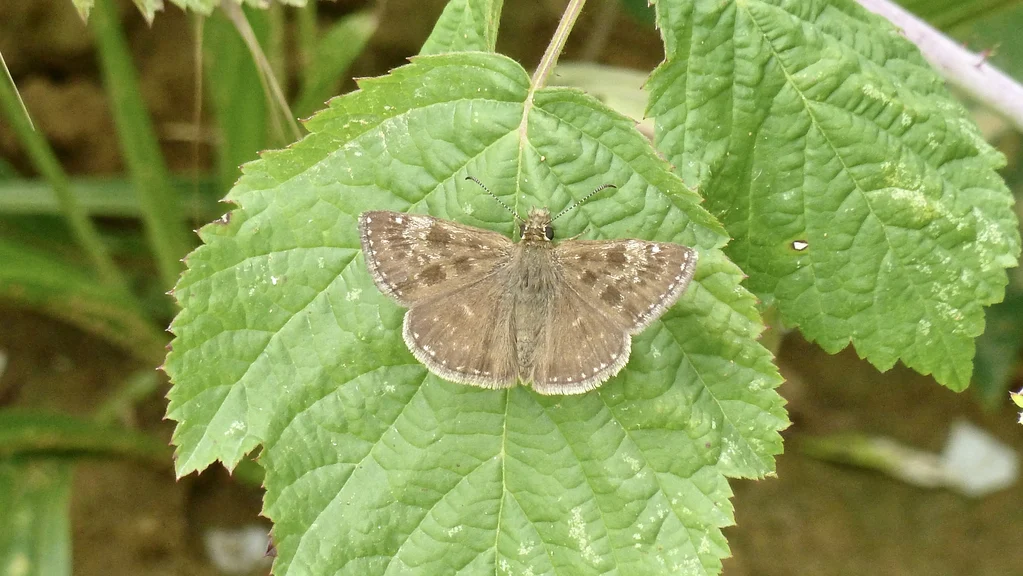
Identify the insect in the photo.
Erynnis tages
